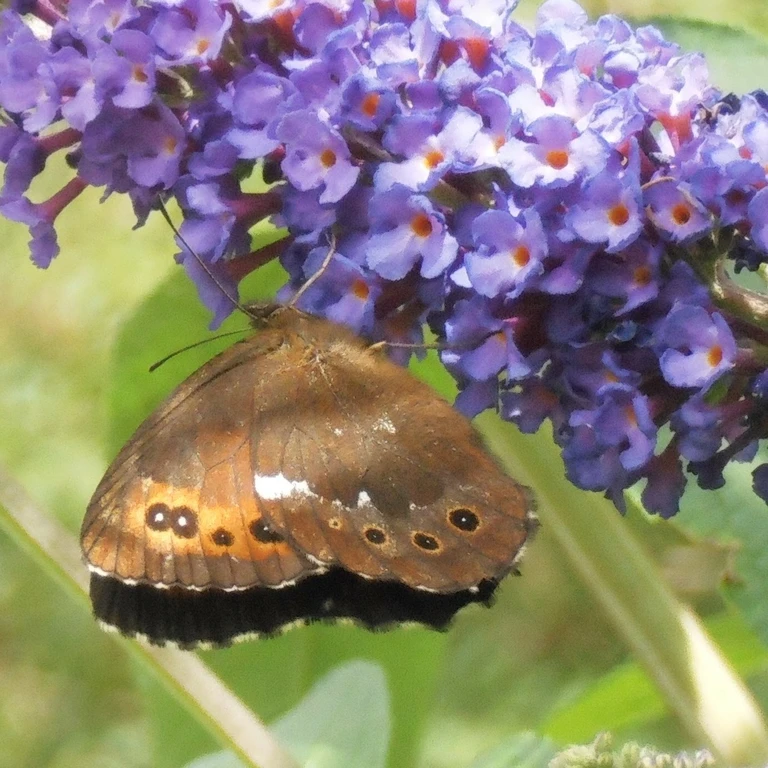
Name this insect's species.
Erebia ligea
